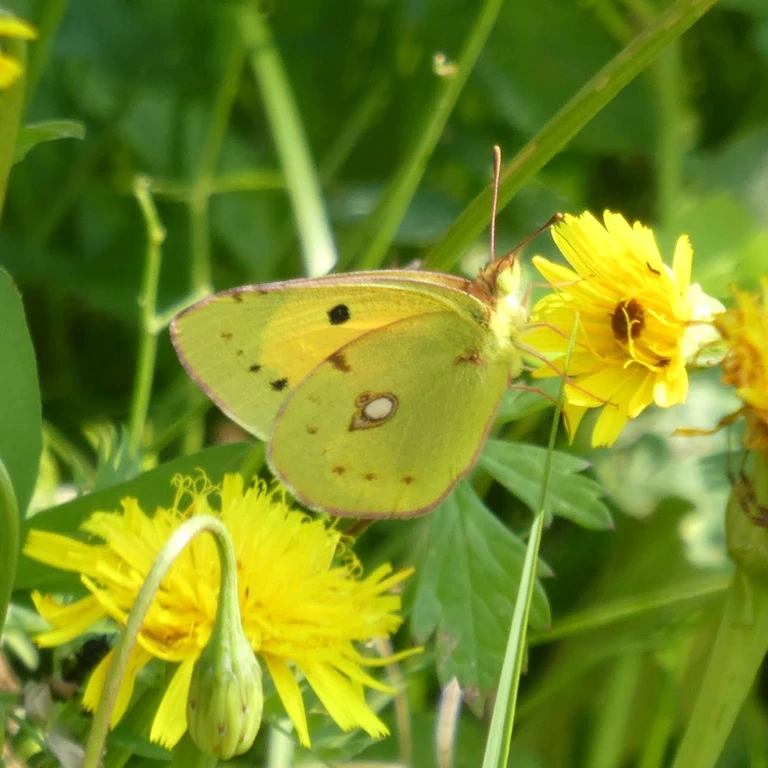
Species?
Colias croceus
